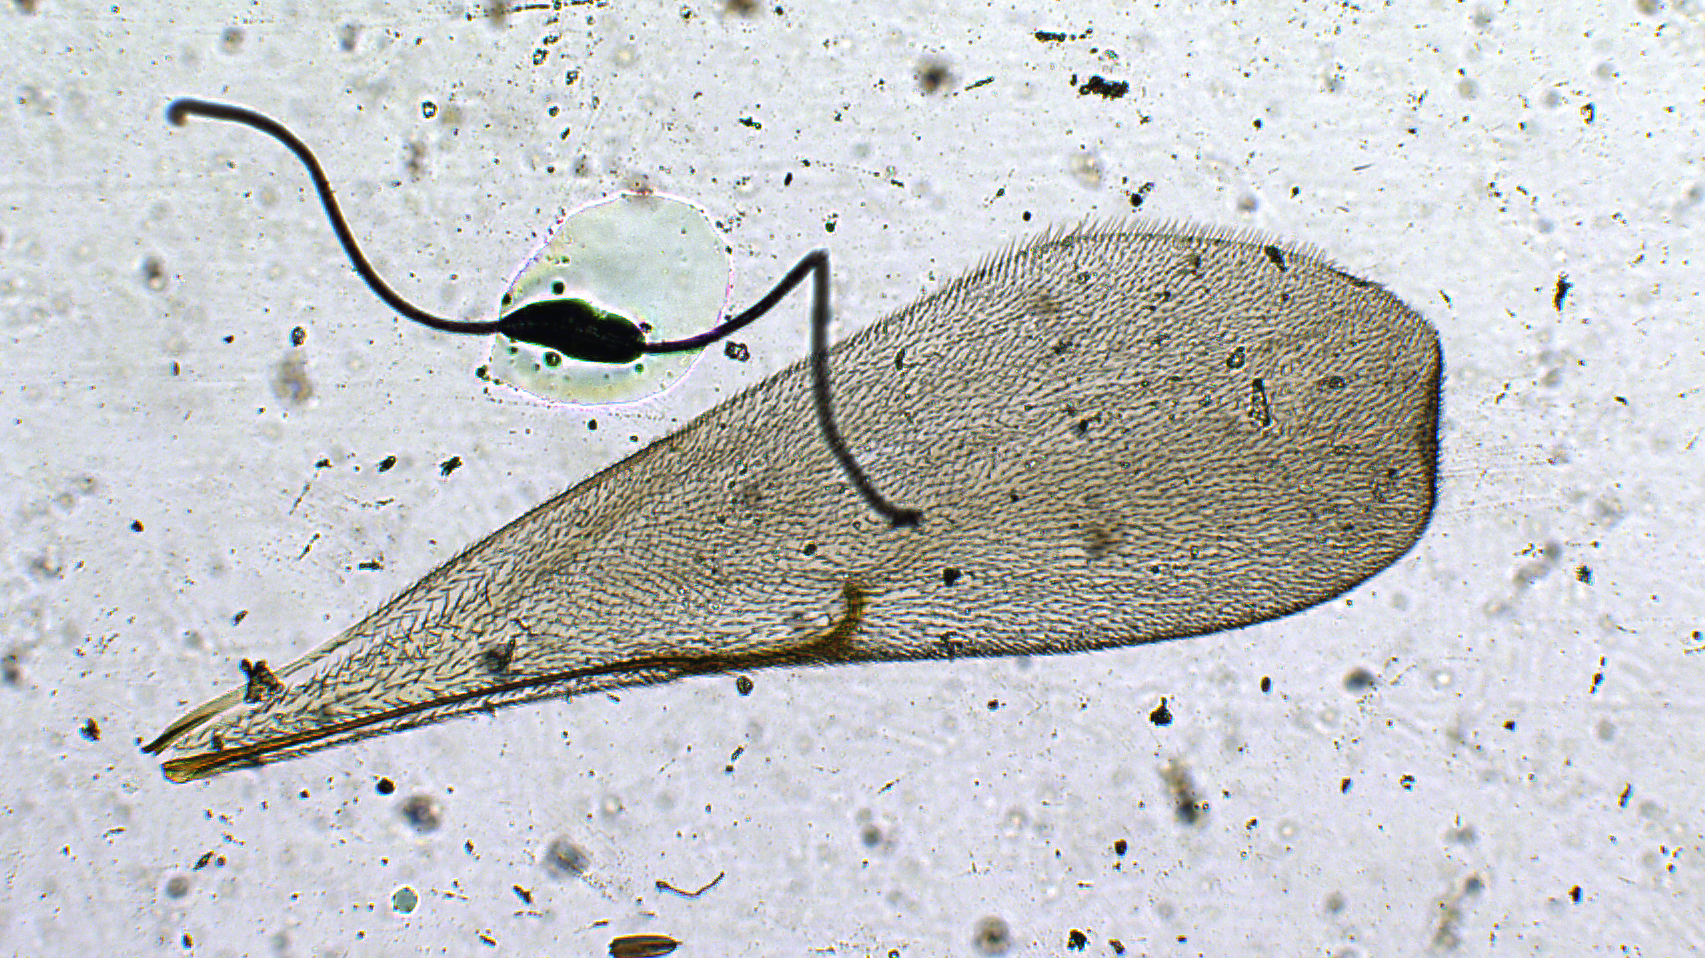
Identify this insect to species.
Habroteleia bengalensis
